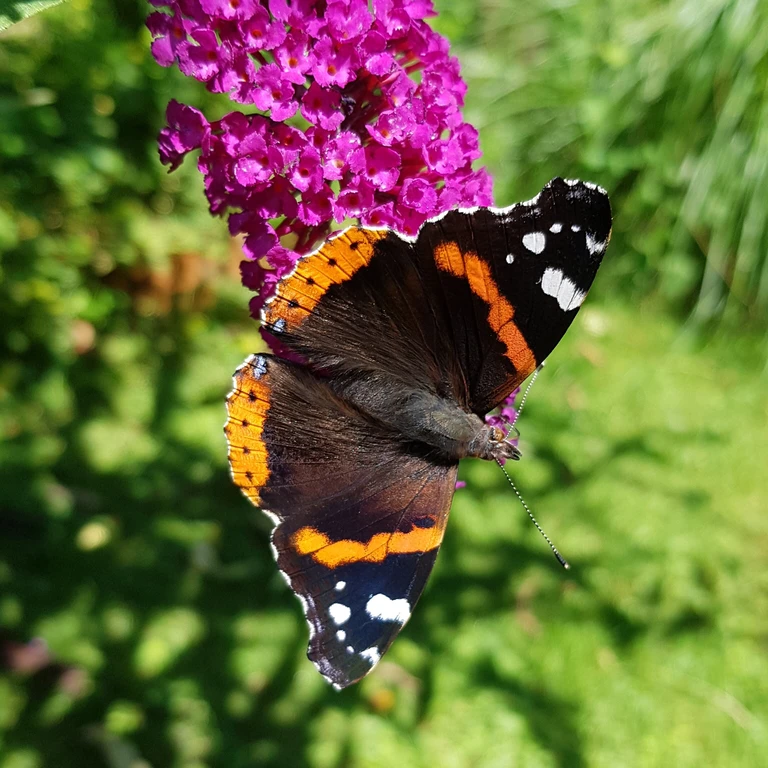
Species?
Vanessa atalanta
